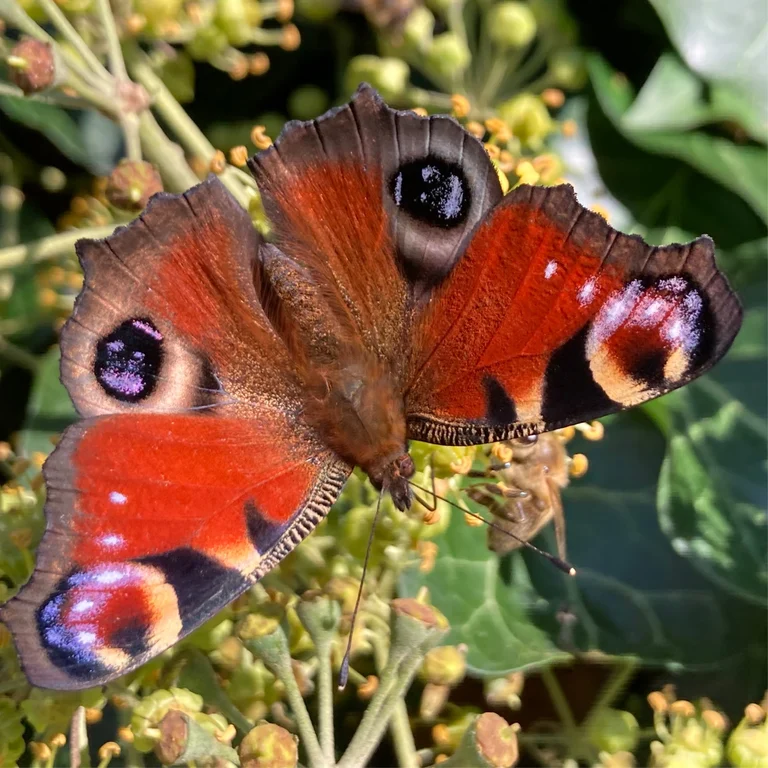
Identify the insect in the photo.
Aglais io
